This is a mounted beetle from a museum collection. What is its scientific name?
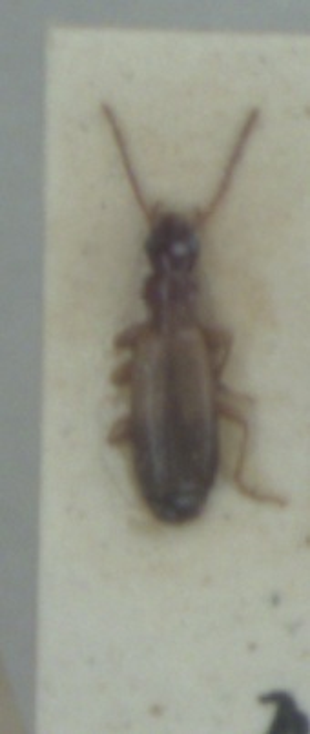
Paradromius linearis
